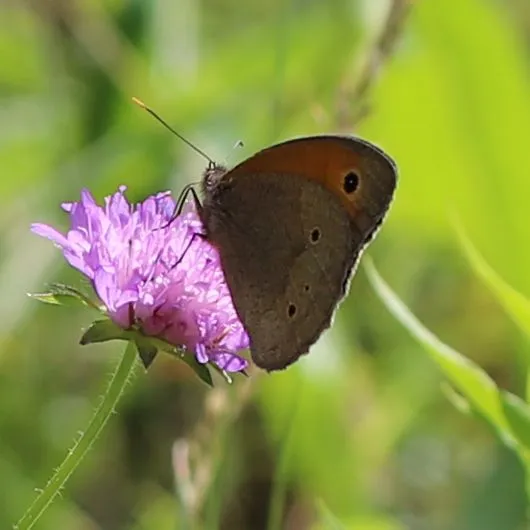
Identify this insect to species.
Maniola jurtina
